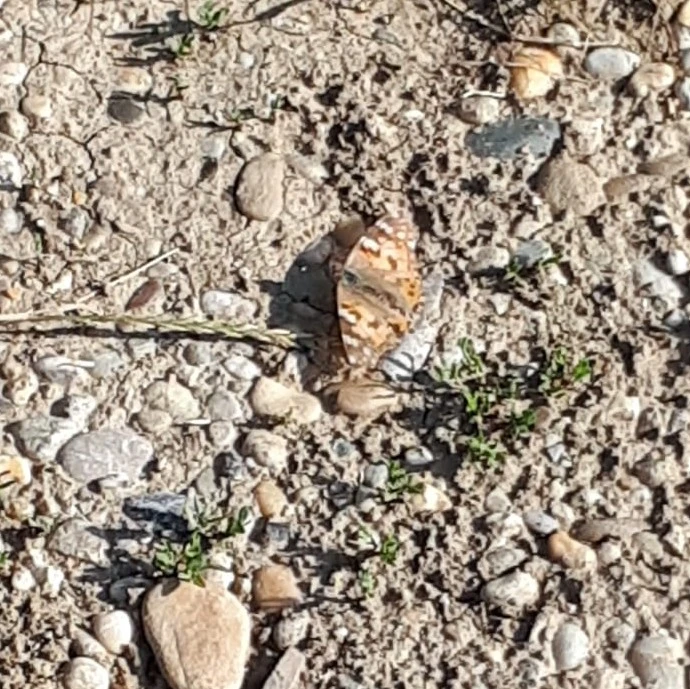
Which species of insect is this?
Vanessa cardui
